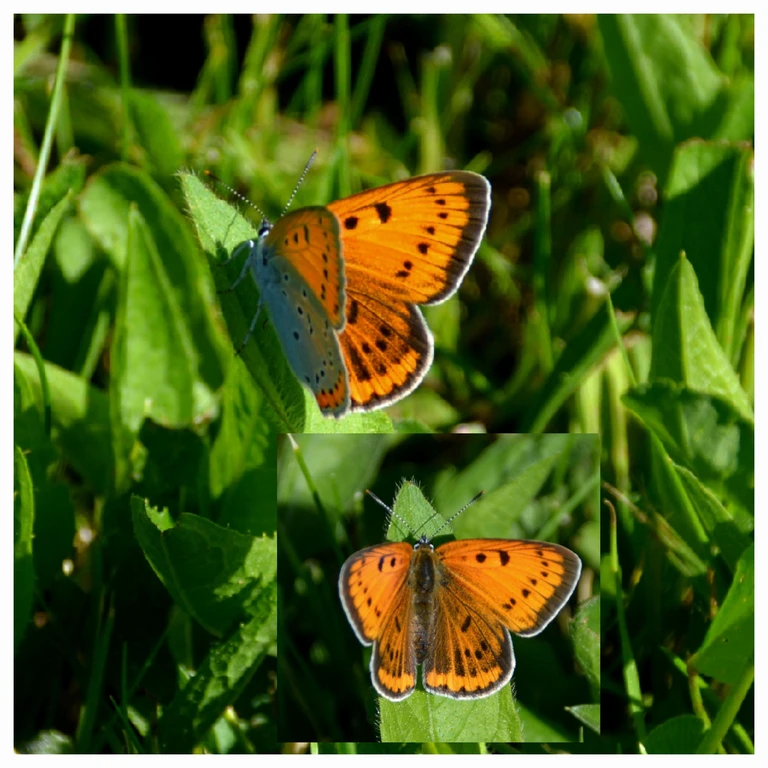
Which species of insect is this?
Lycaena dispar
